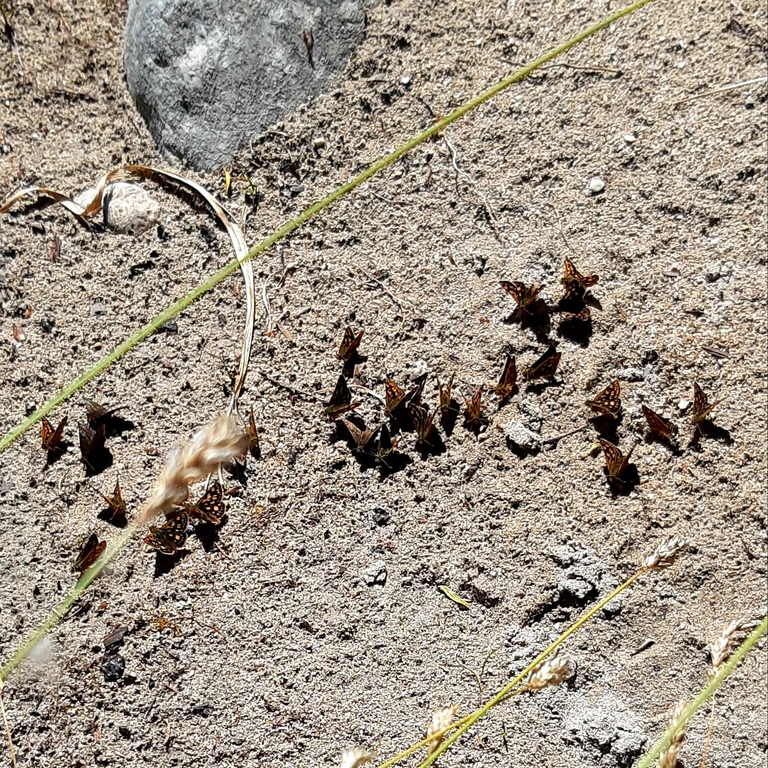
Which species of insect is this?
Carterocephalus palaemon
